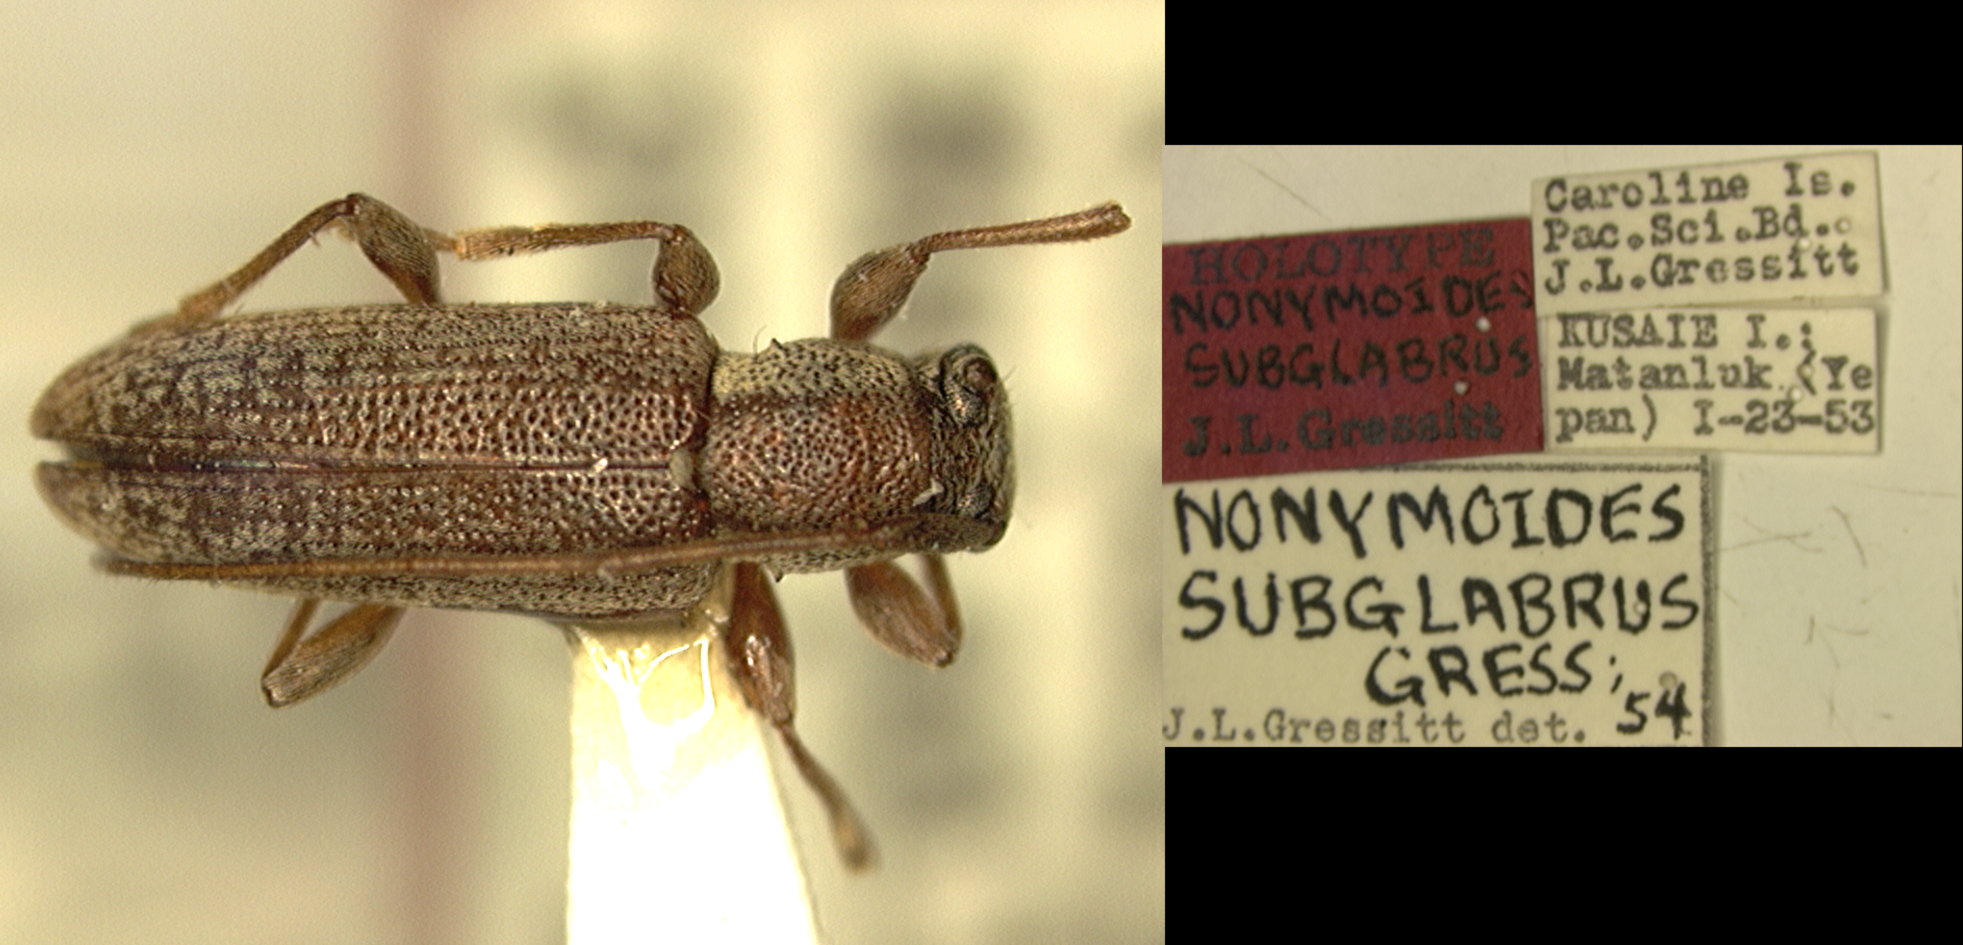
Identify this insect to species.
Miaena subglabra (also Nonymoides subglabrus)
